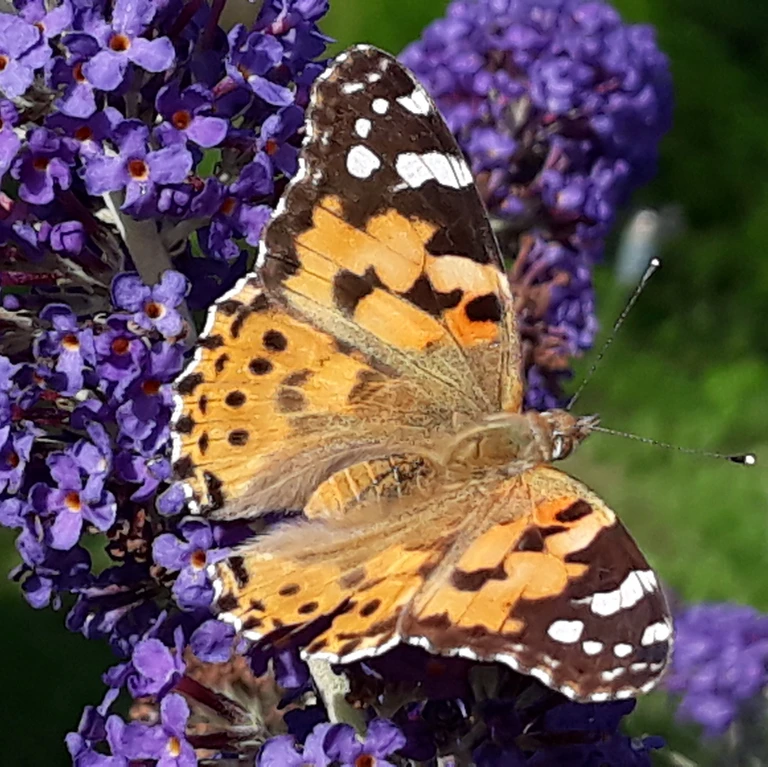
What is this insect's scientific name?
Vanessa cardui
